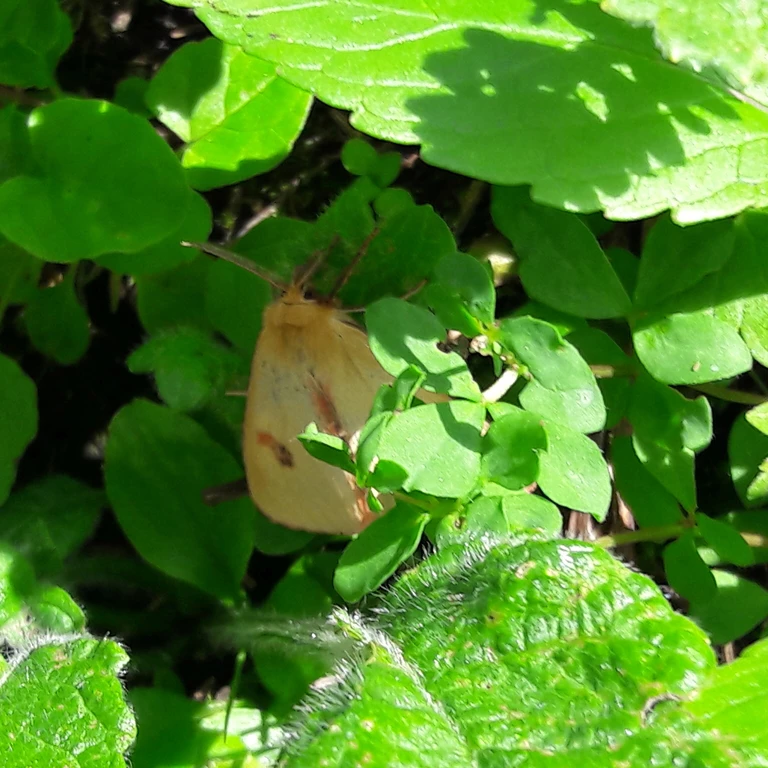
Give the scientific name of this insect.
Diacrisia sannio
